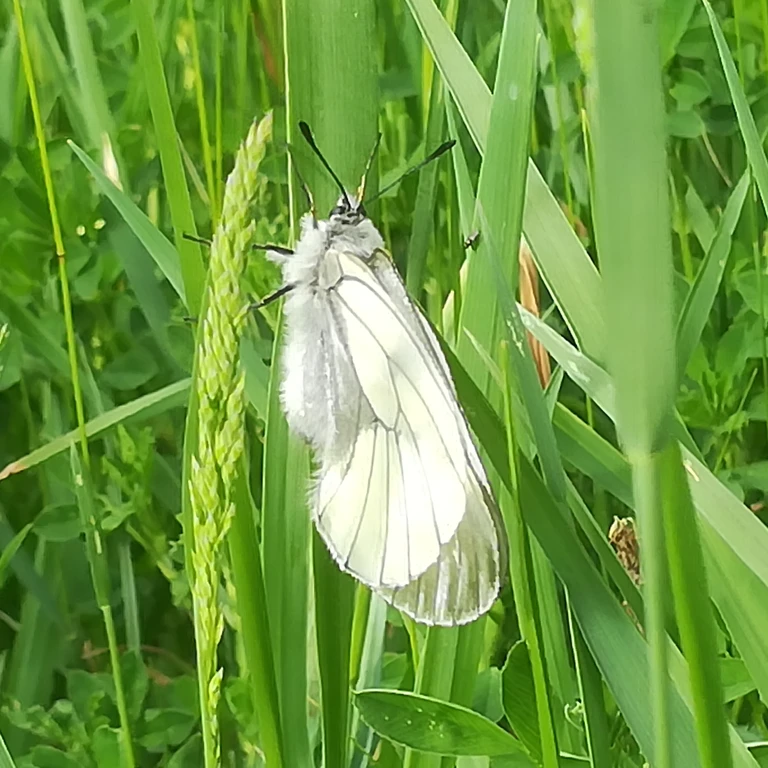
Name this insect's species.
Parnassius mnemosyne
